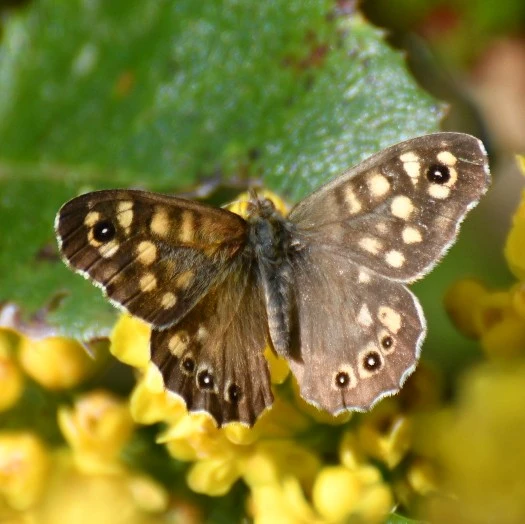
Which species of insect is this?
Pararge aegeria
